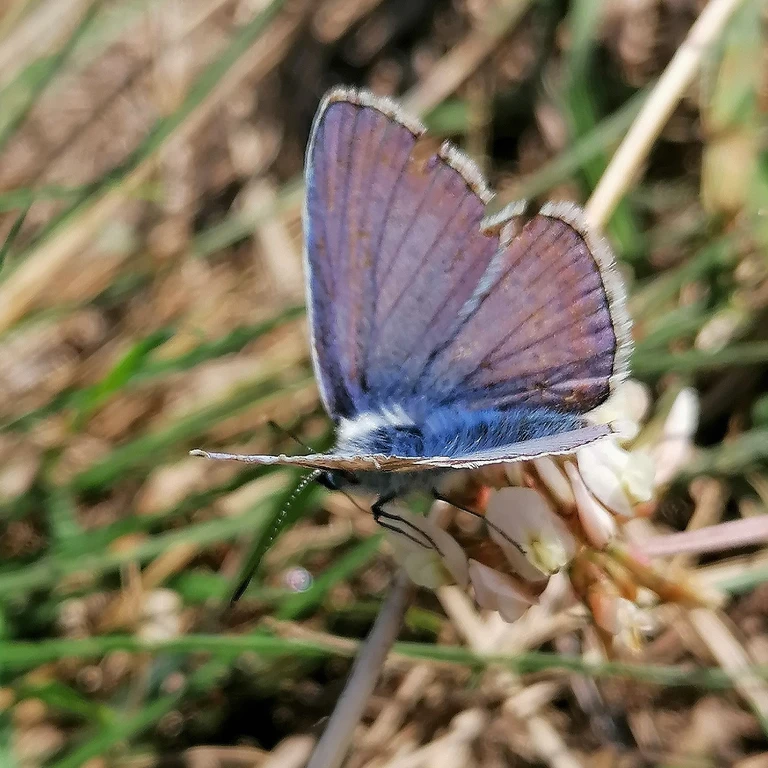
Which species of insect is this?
Polyommatus icarus
